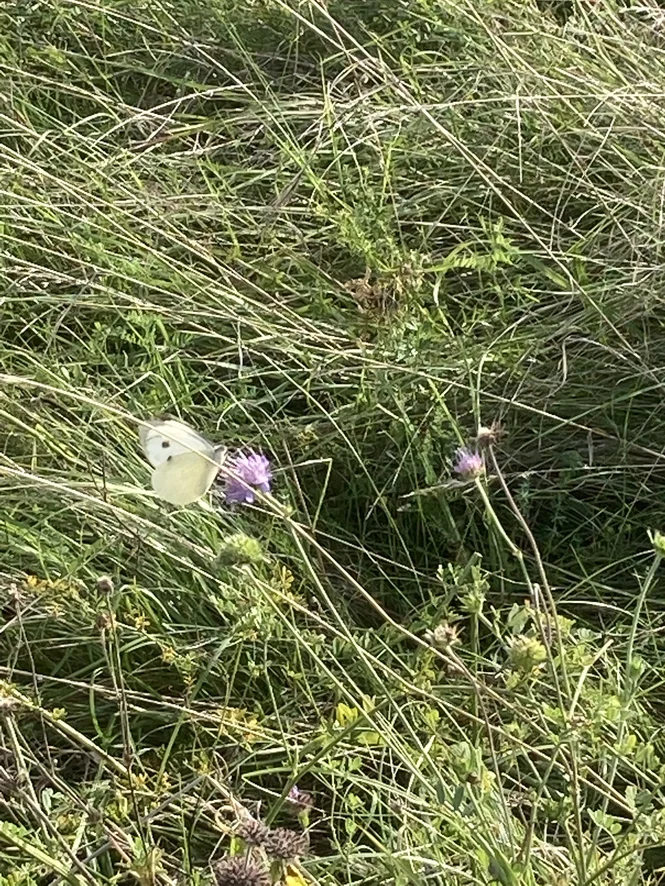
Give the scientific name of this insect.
Pieris brassicae
